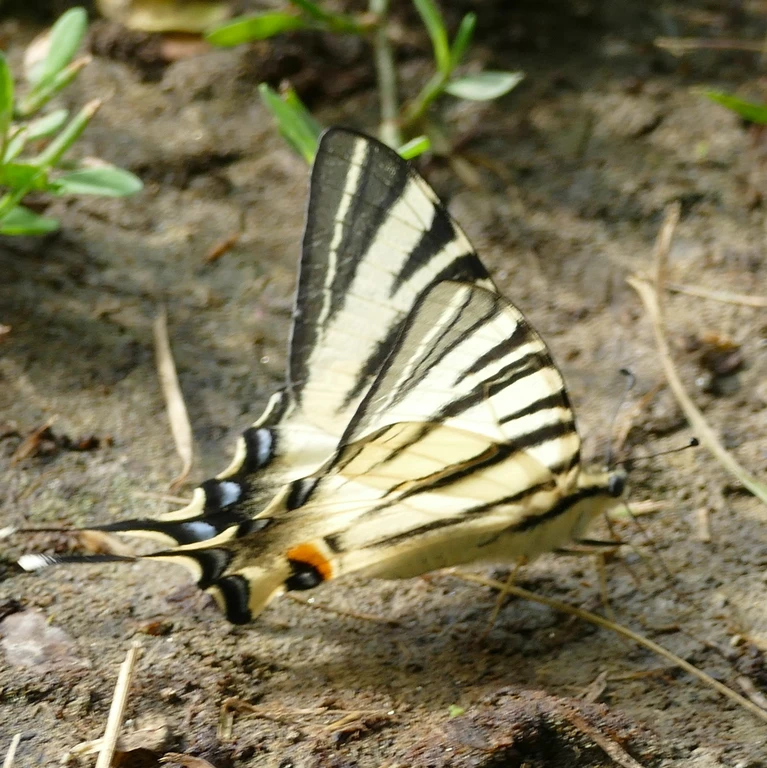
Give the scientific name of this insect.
Iphiclides podalirius
